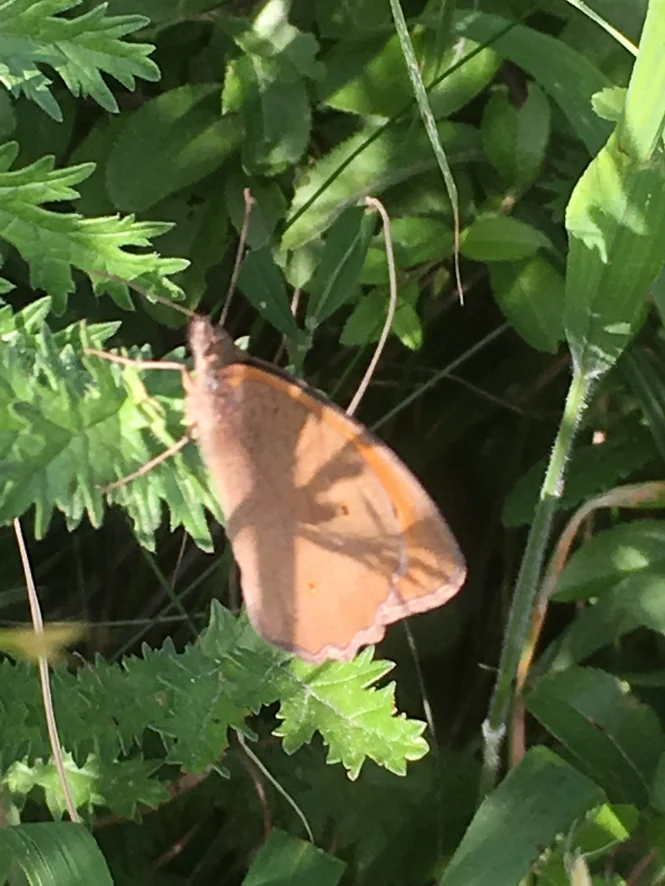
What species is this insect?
Maniola jurtina
